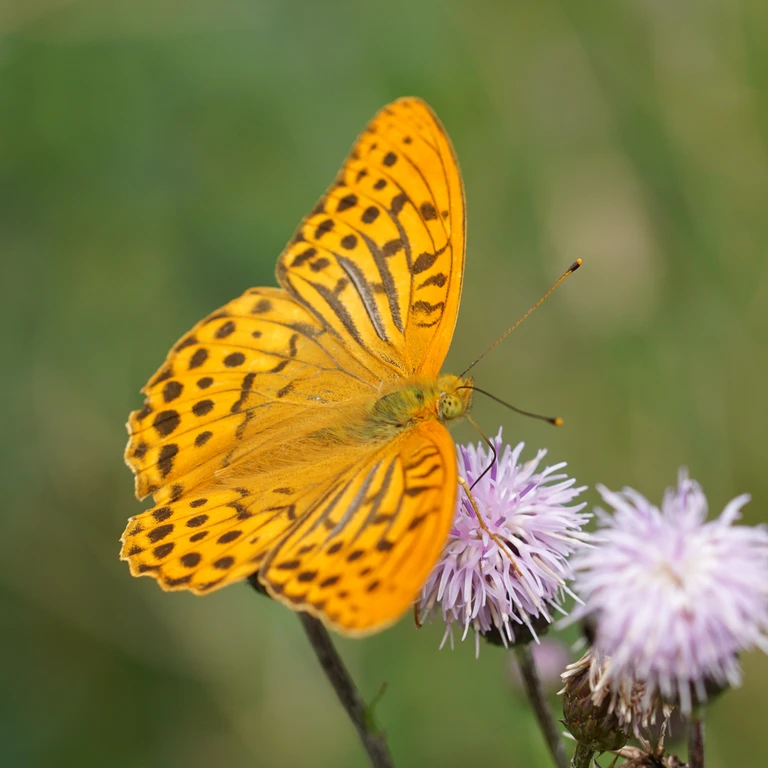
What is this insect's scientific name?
Argynnis paphia
